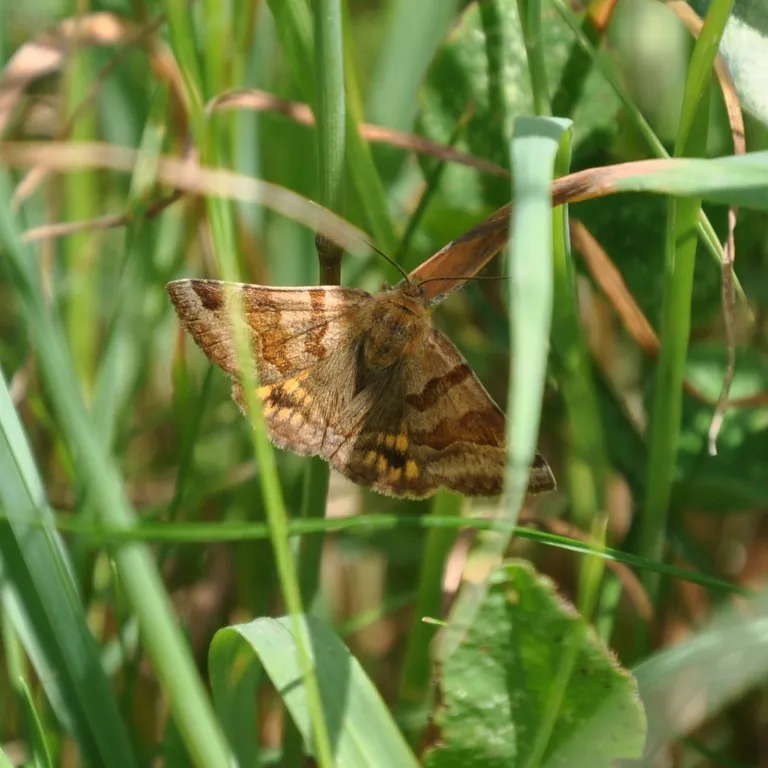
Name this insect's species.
Euclidia glyphica
